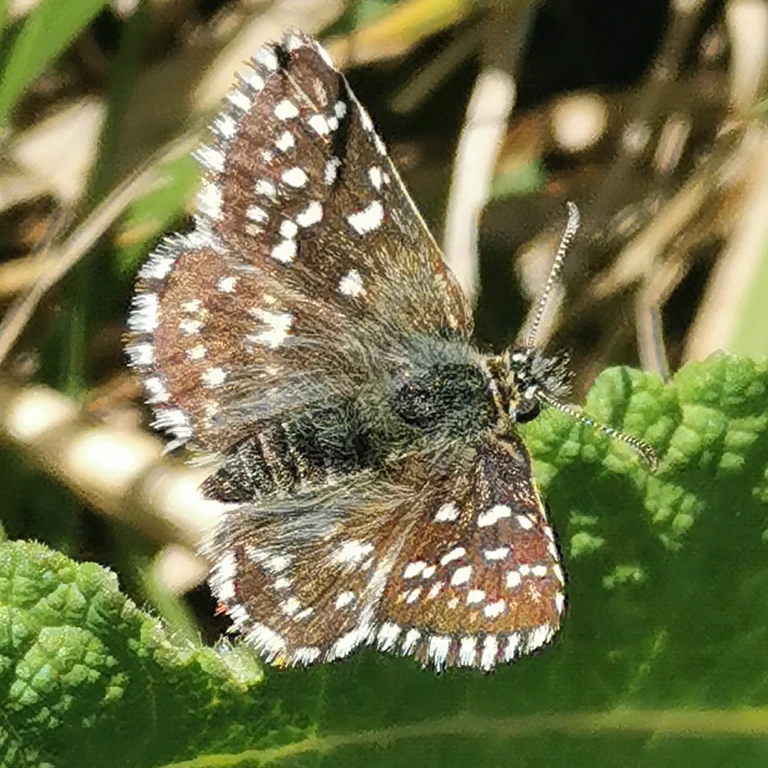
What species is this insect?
Pyrgus malvae
